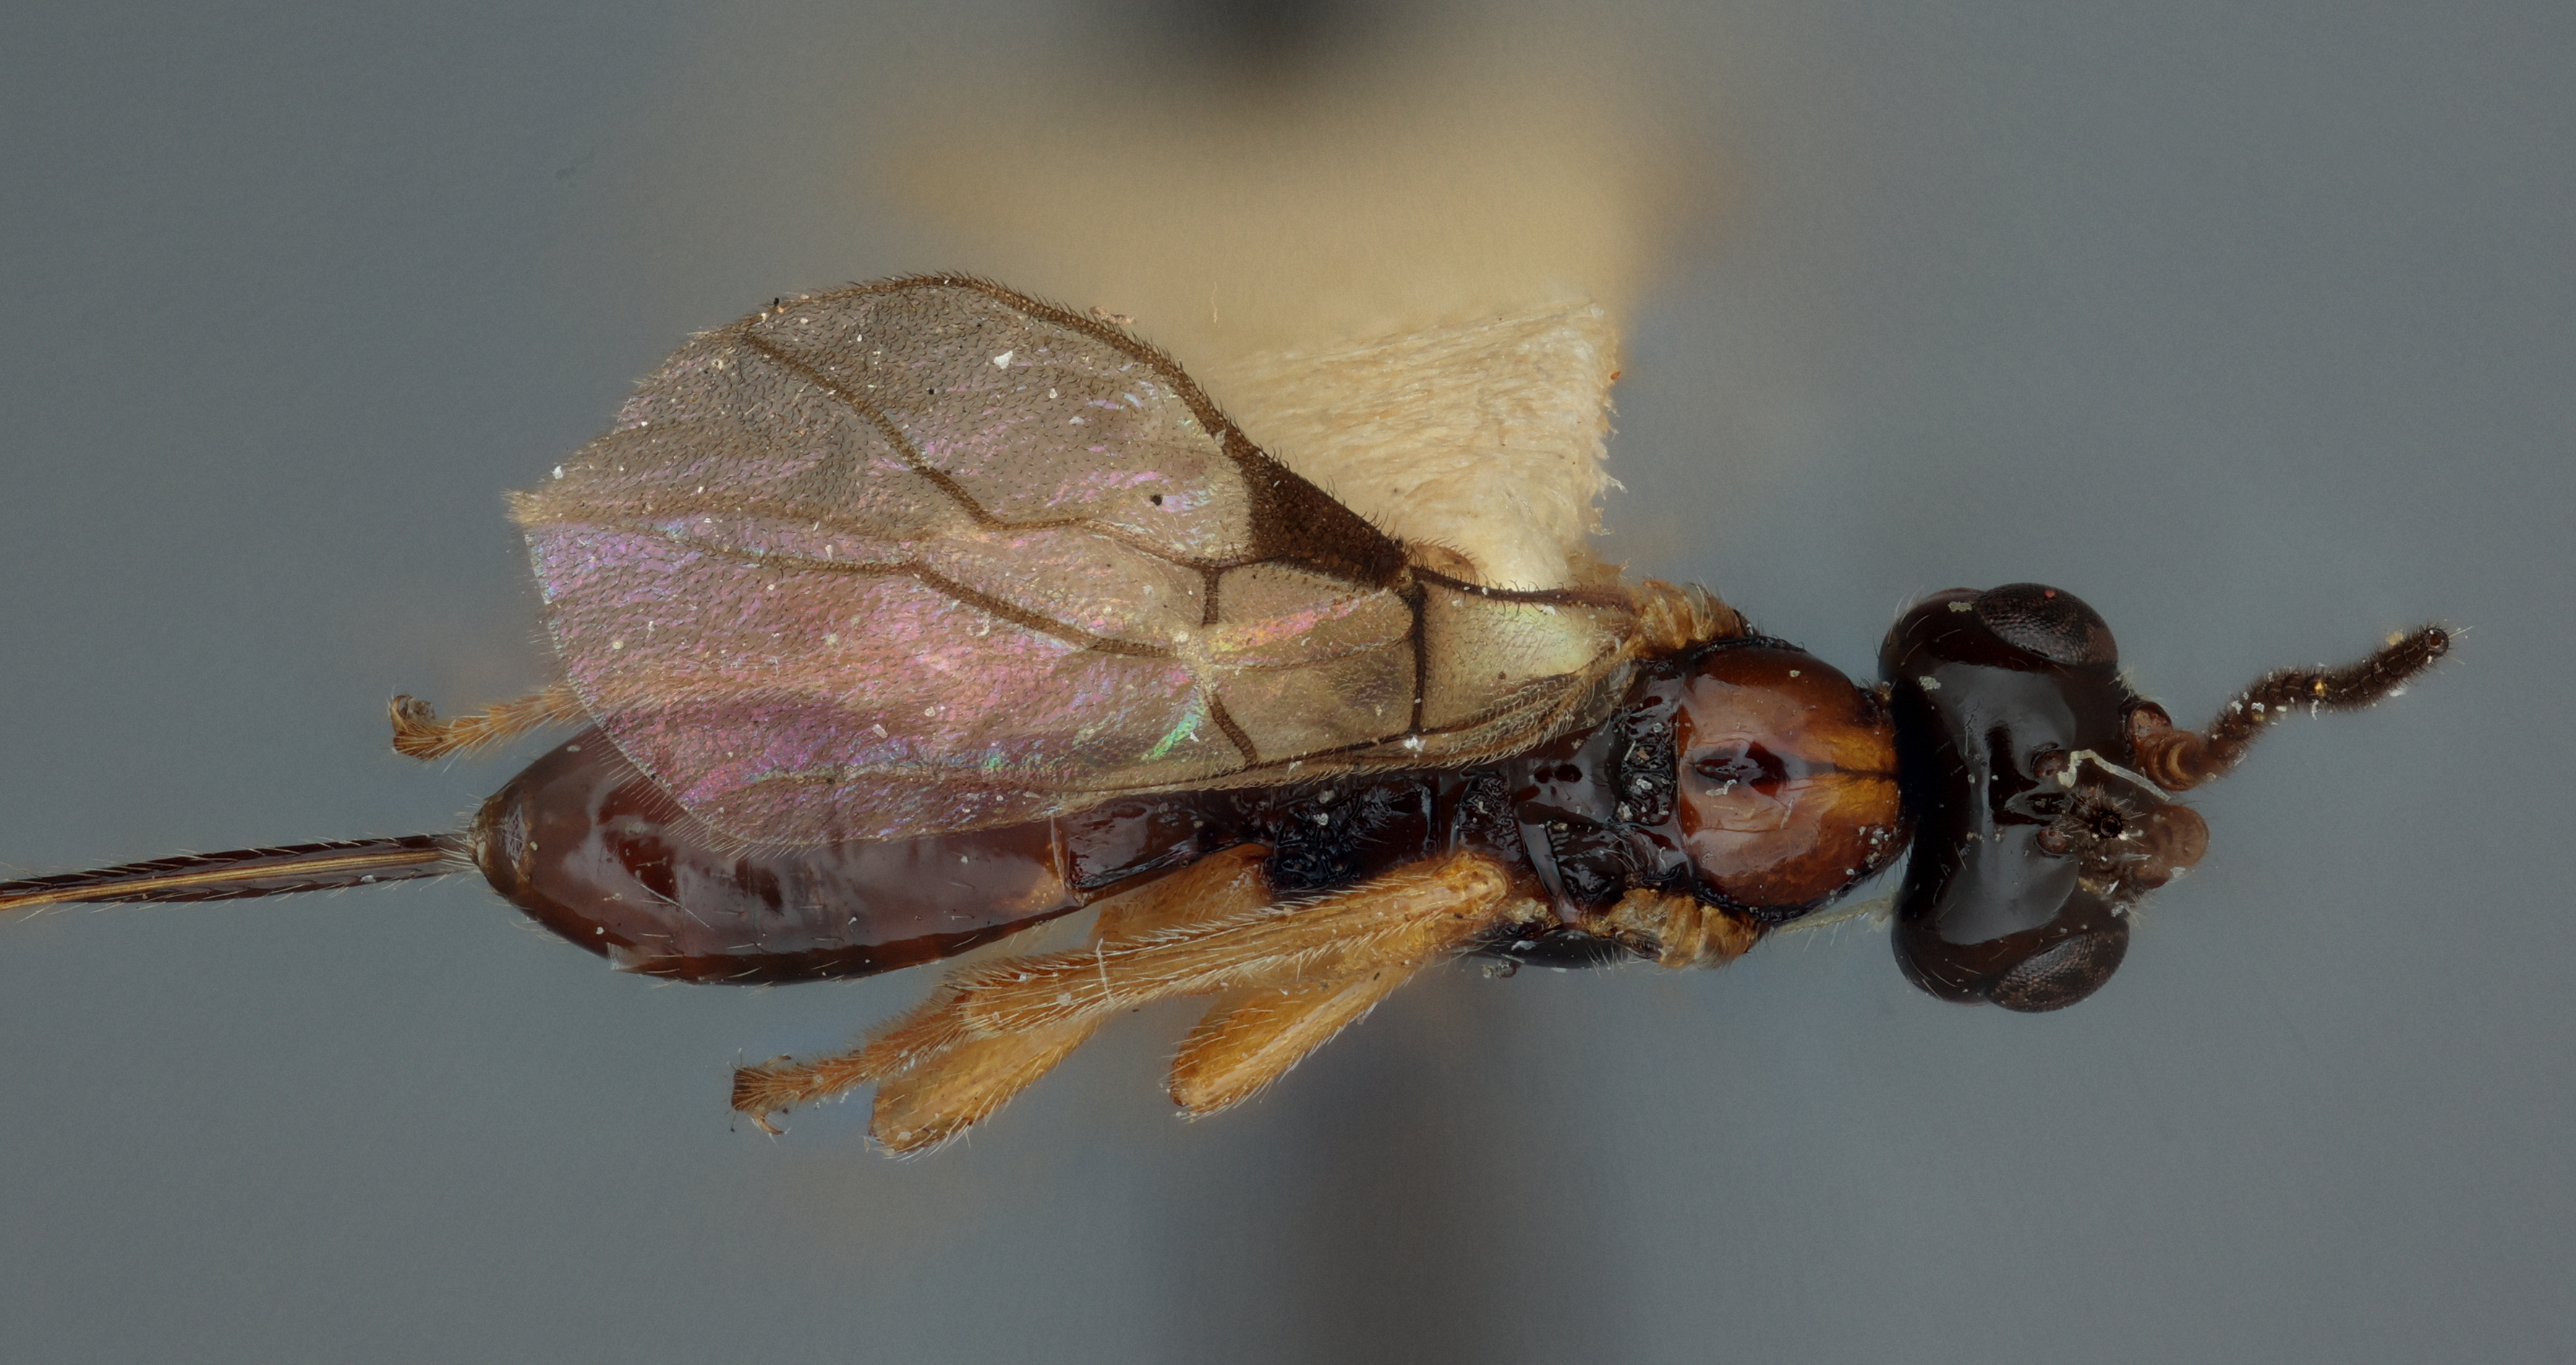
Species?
Phaenocarpa californica
